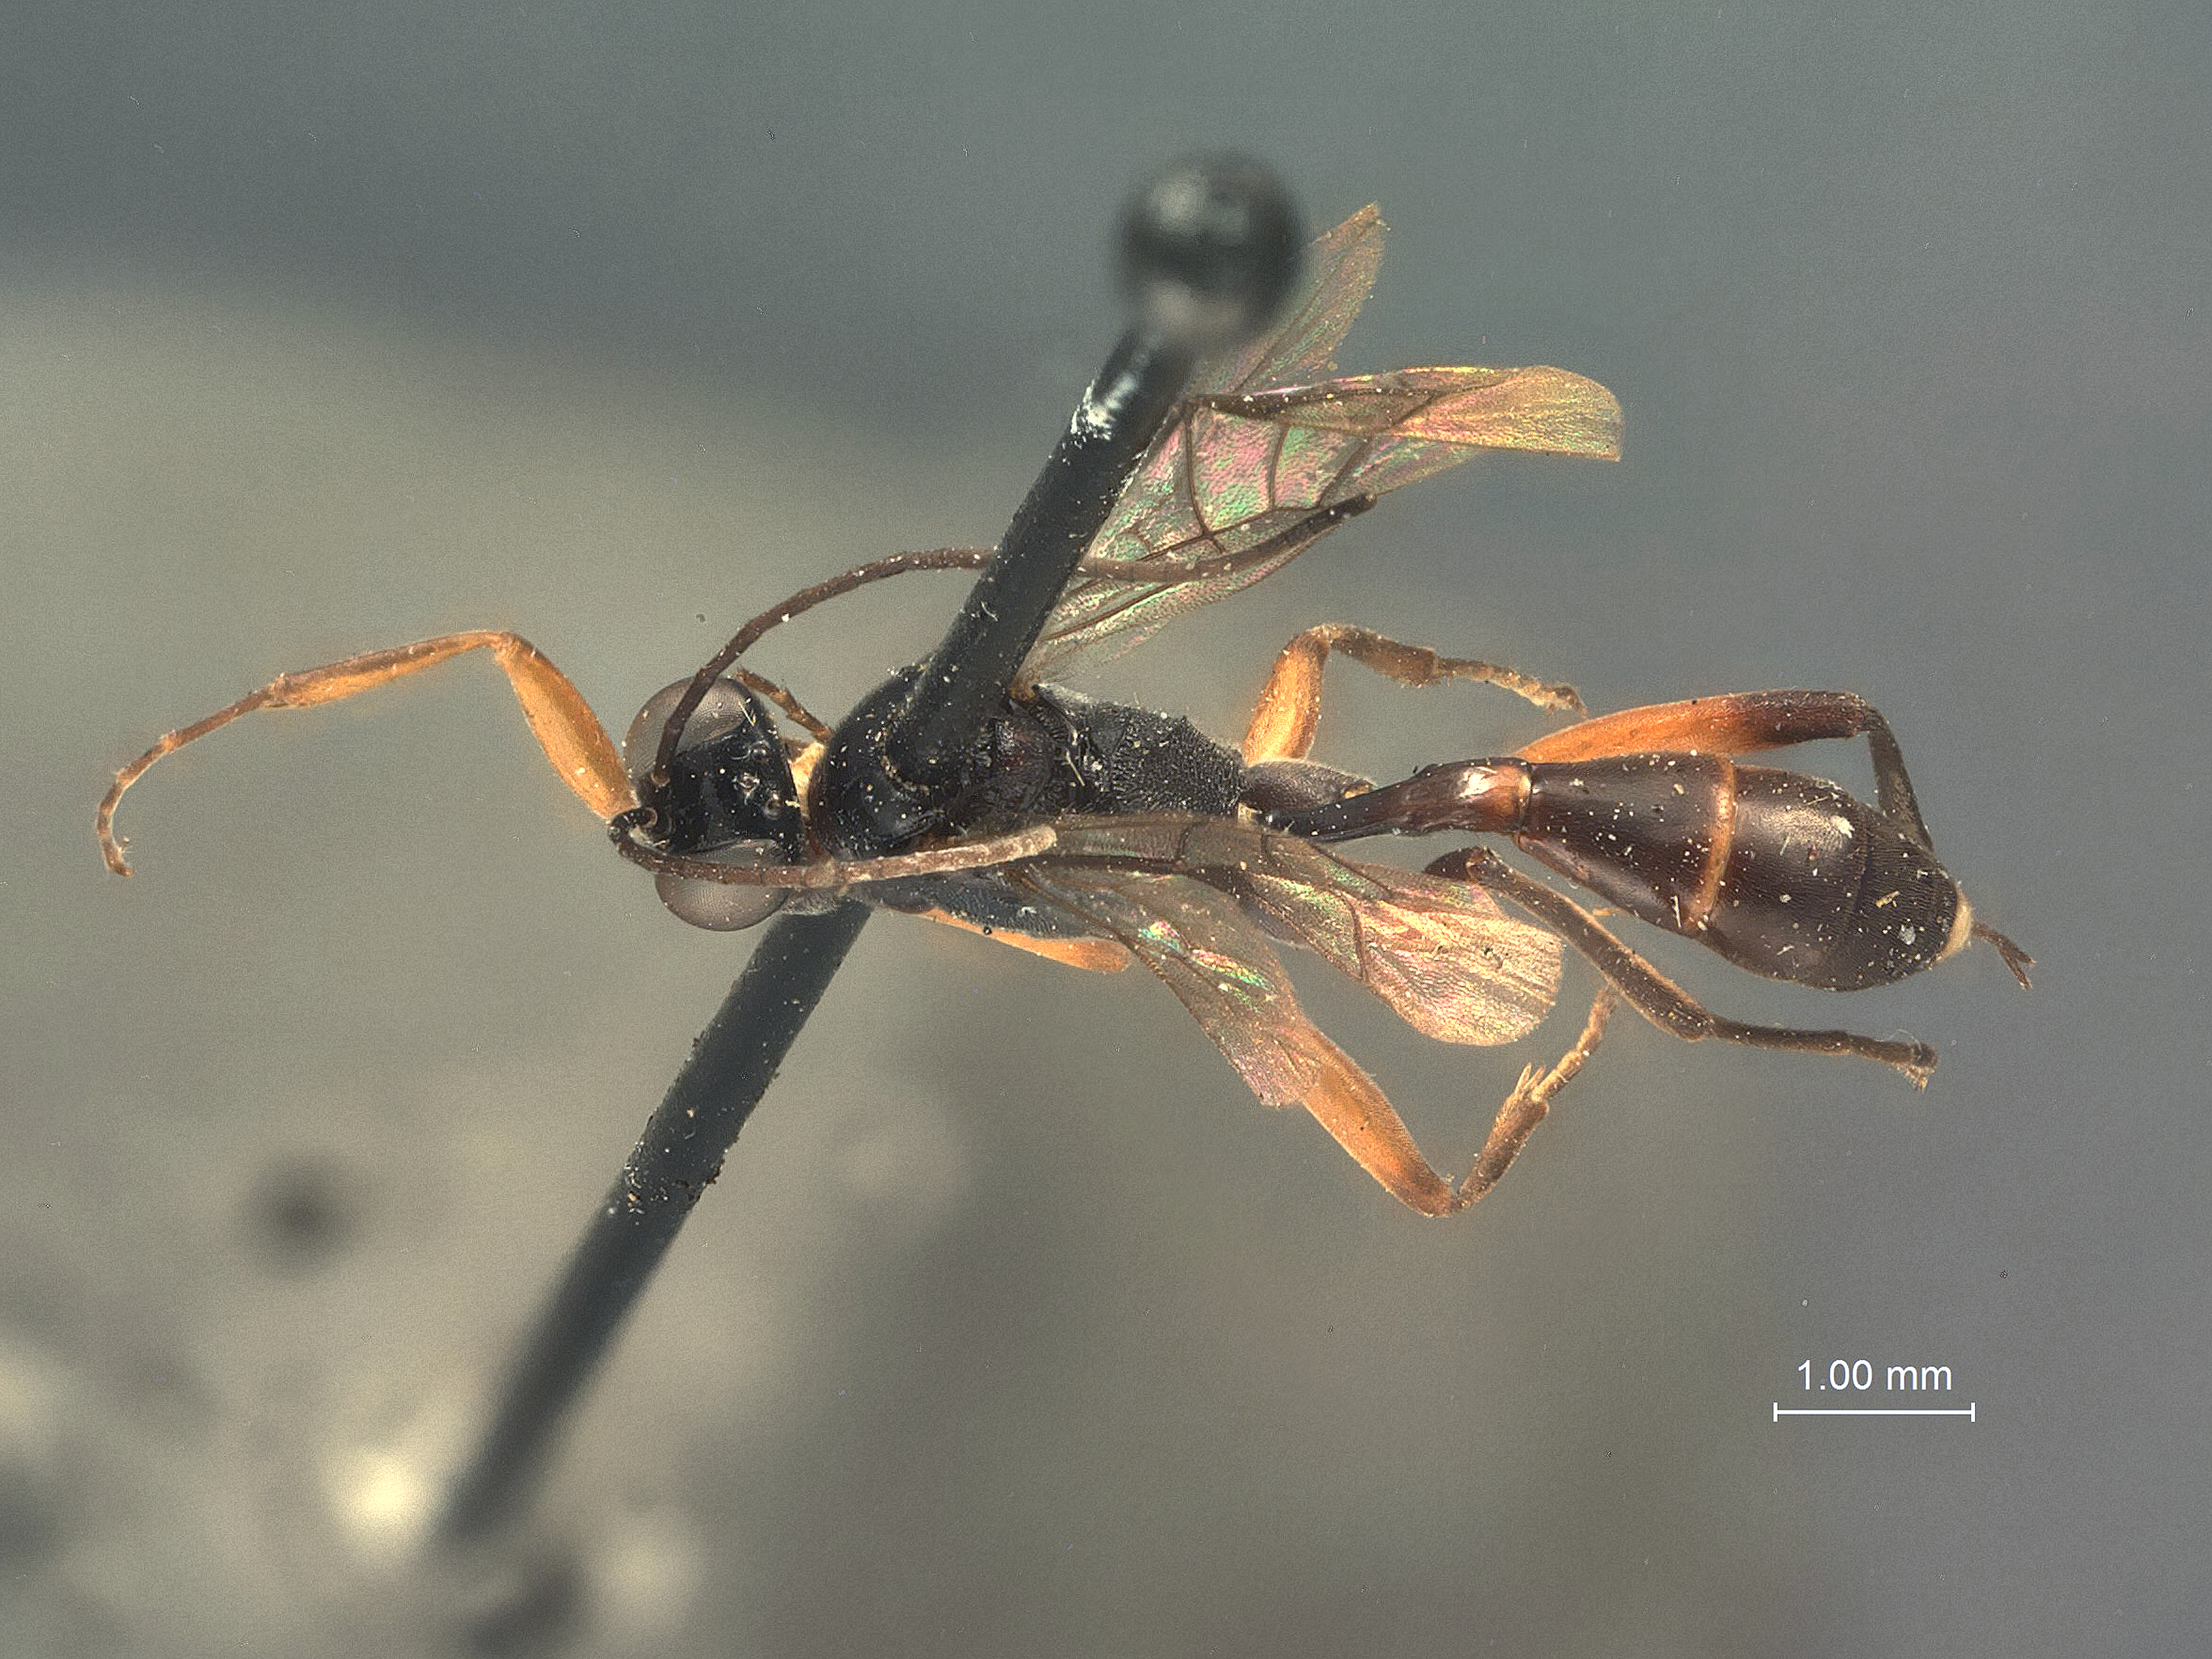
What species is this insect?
Brachycryptus niger
